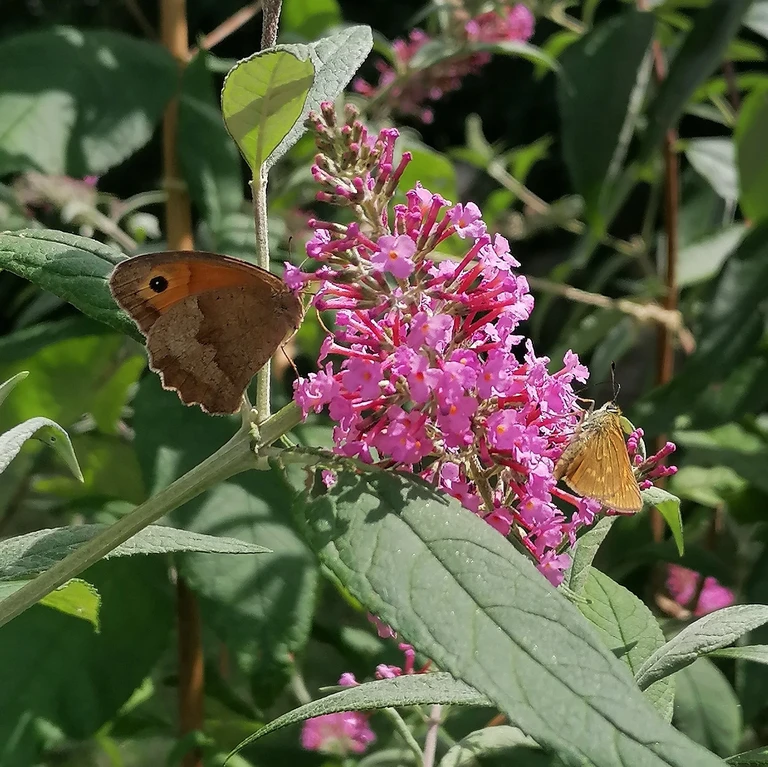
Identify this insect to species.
Maniola jurtina
